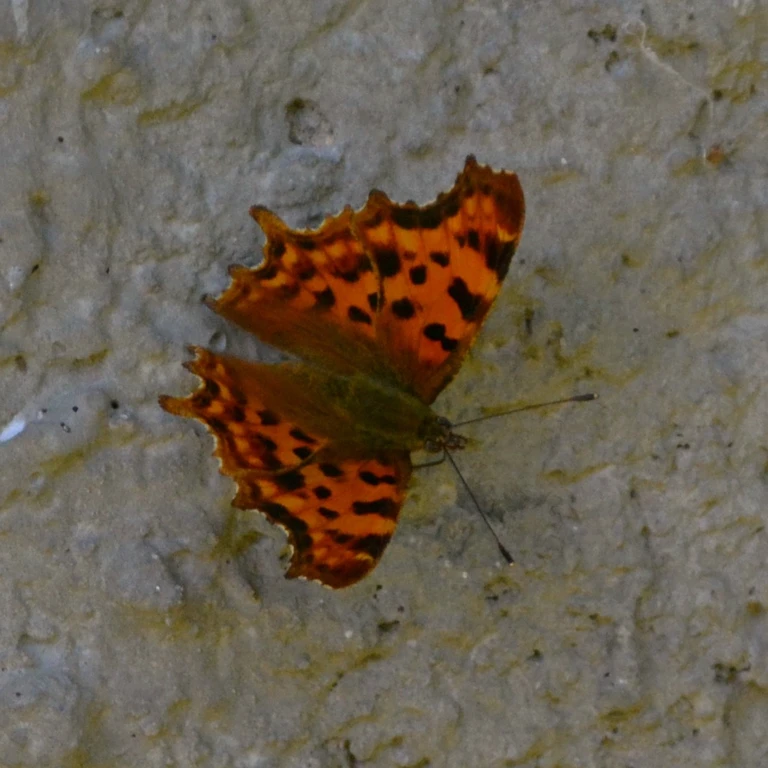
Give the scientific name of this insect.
Polygonia c-album
